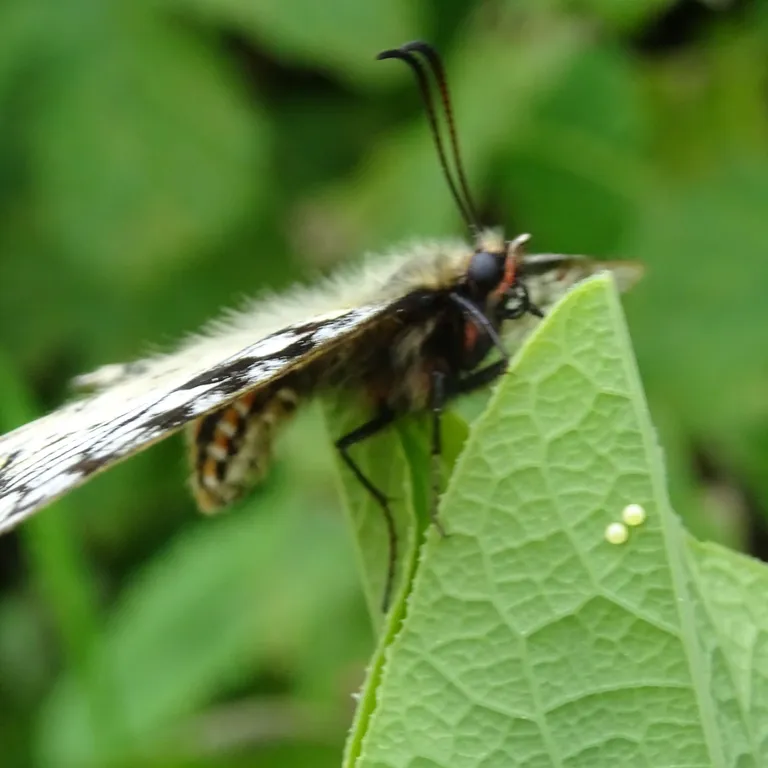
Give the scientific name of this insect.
Zerynthia polyxena
